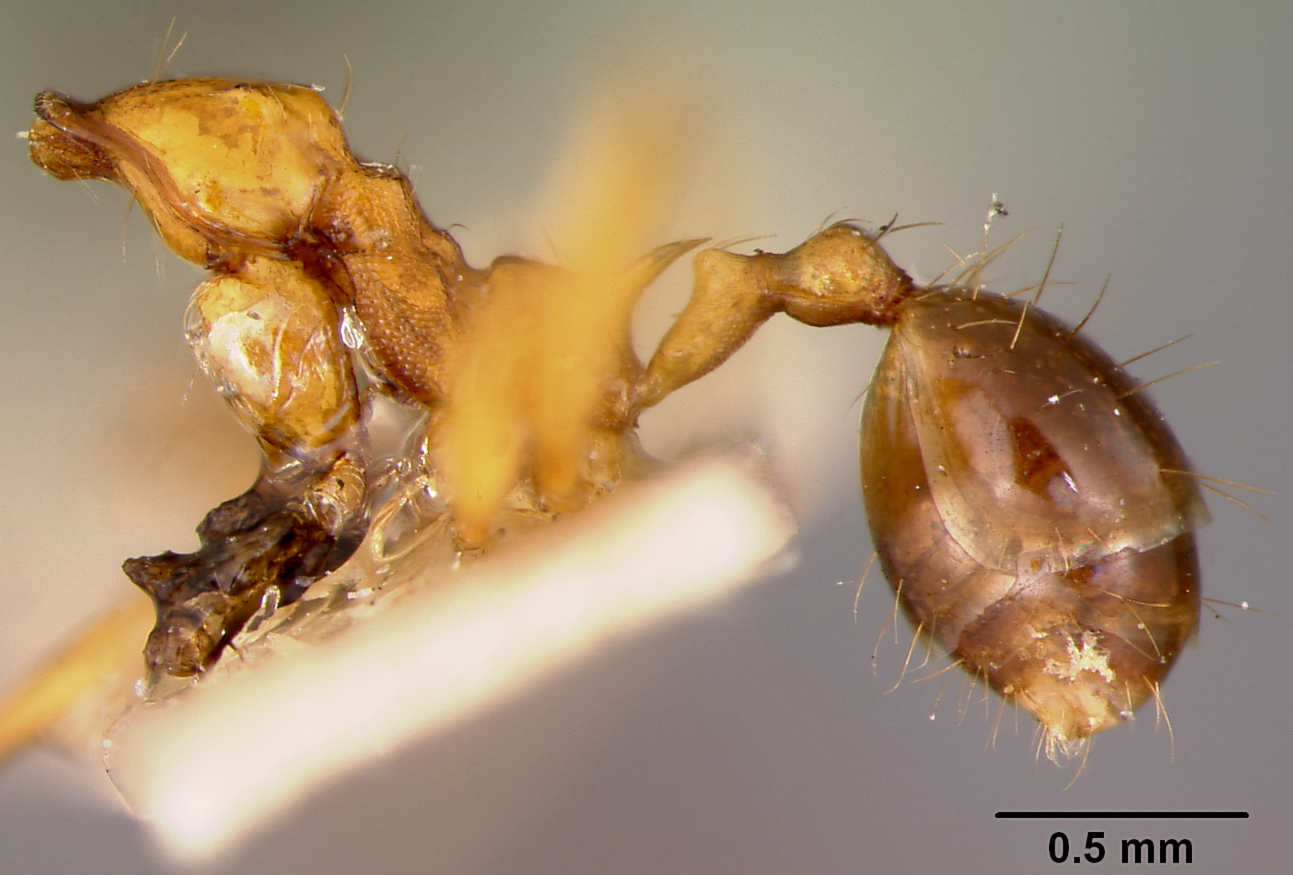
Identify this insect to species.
Pheidole niapuana
